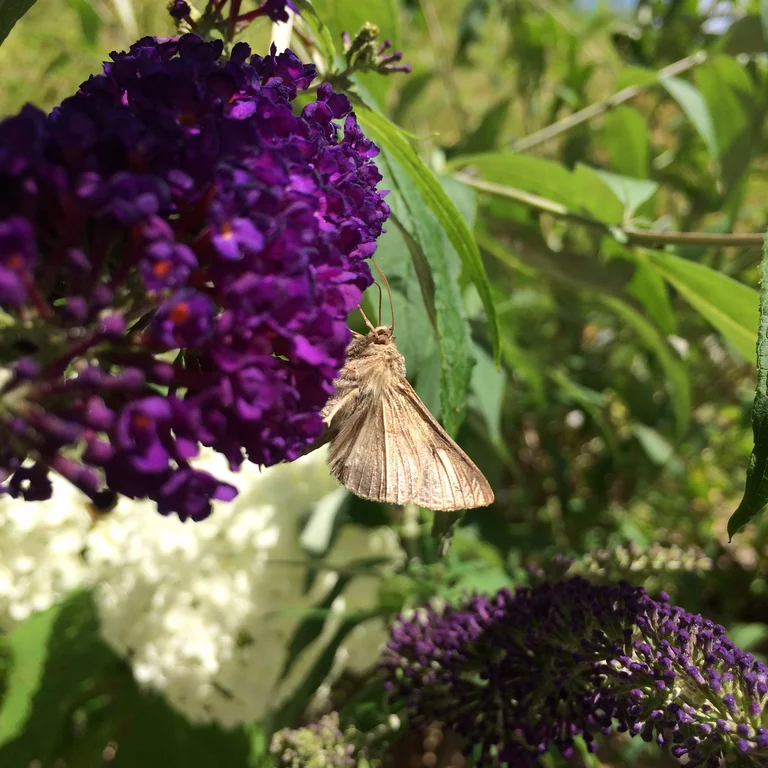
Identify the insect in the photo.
Autographa gamma
